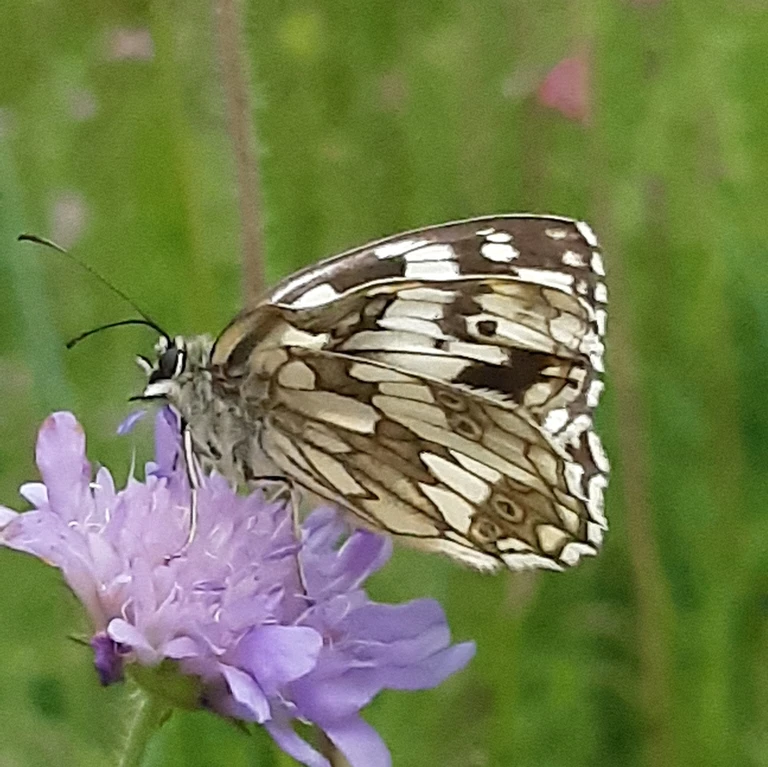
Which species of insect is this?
Melanargia galathea
